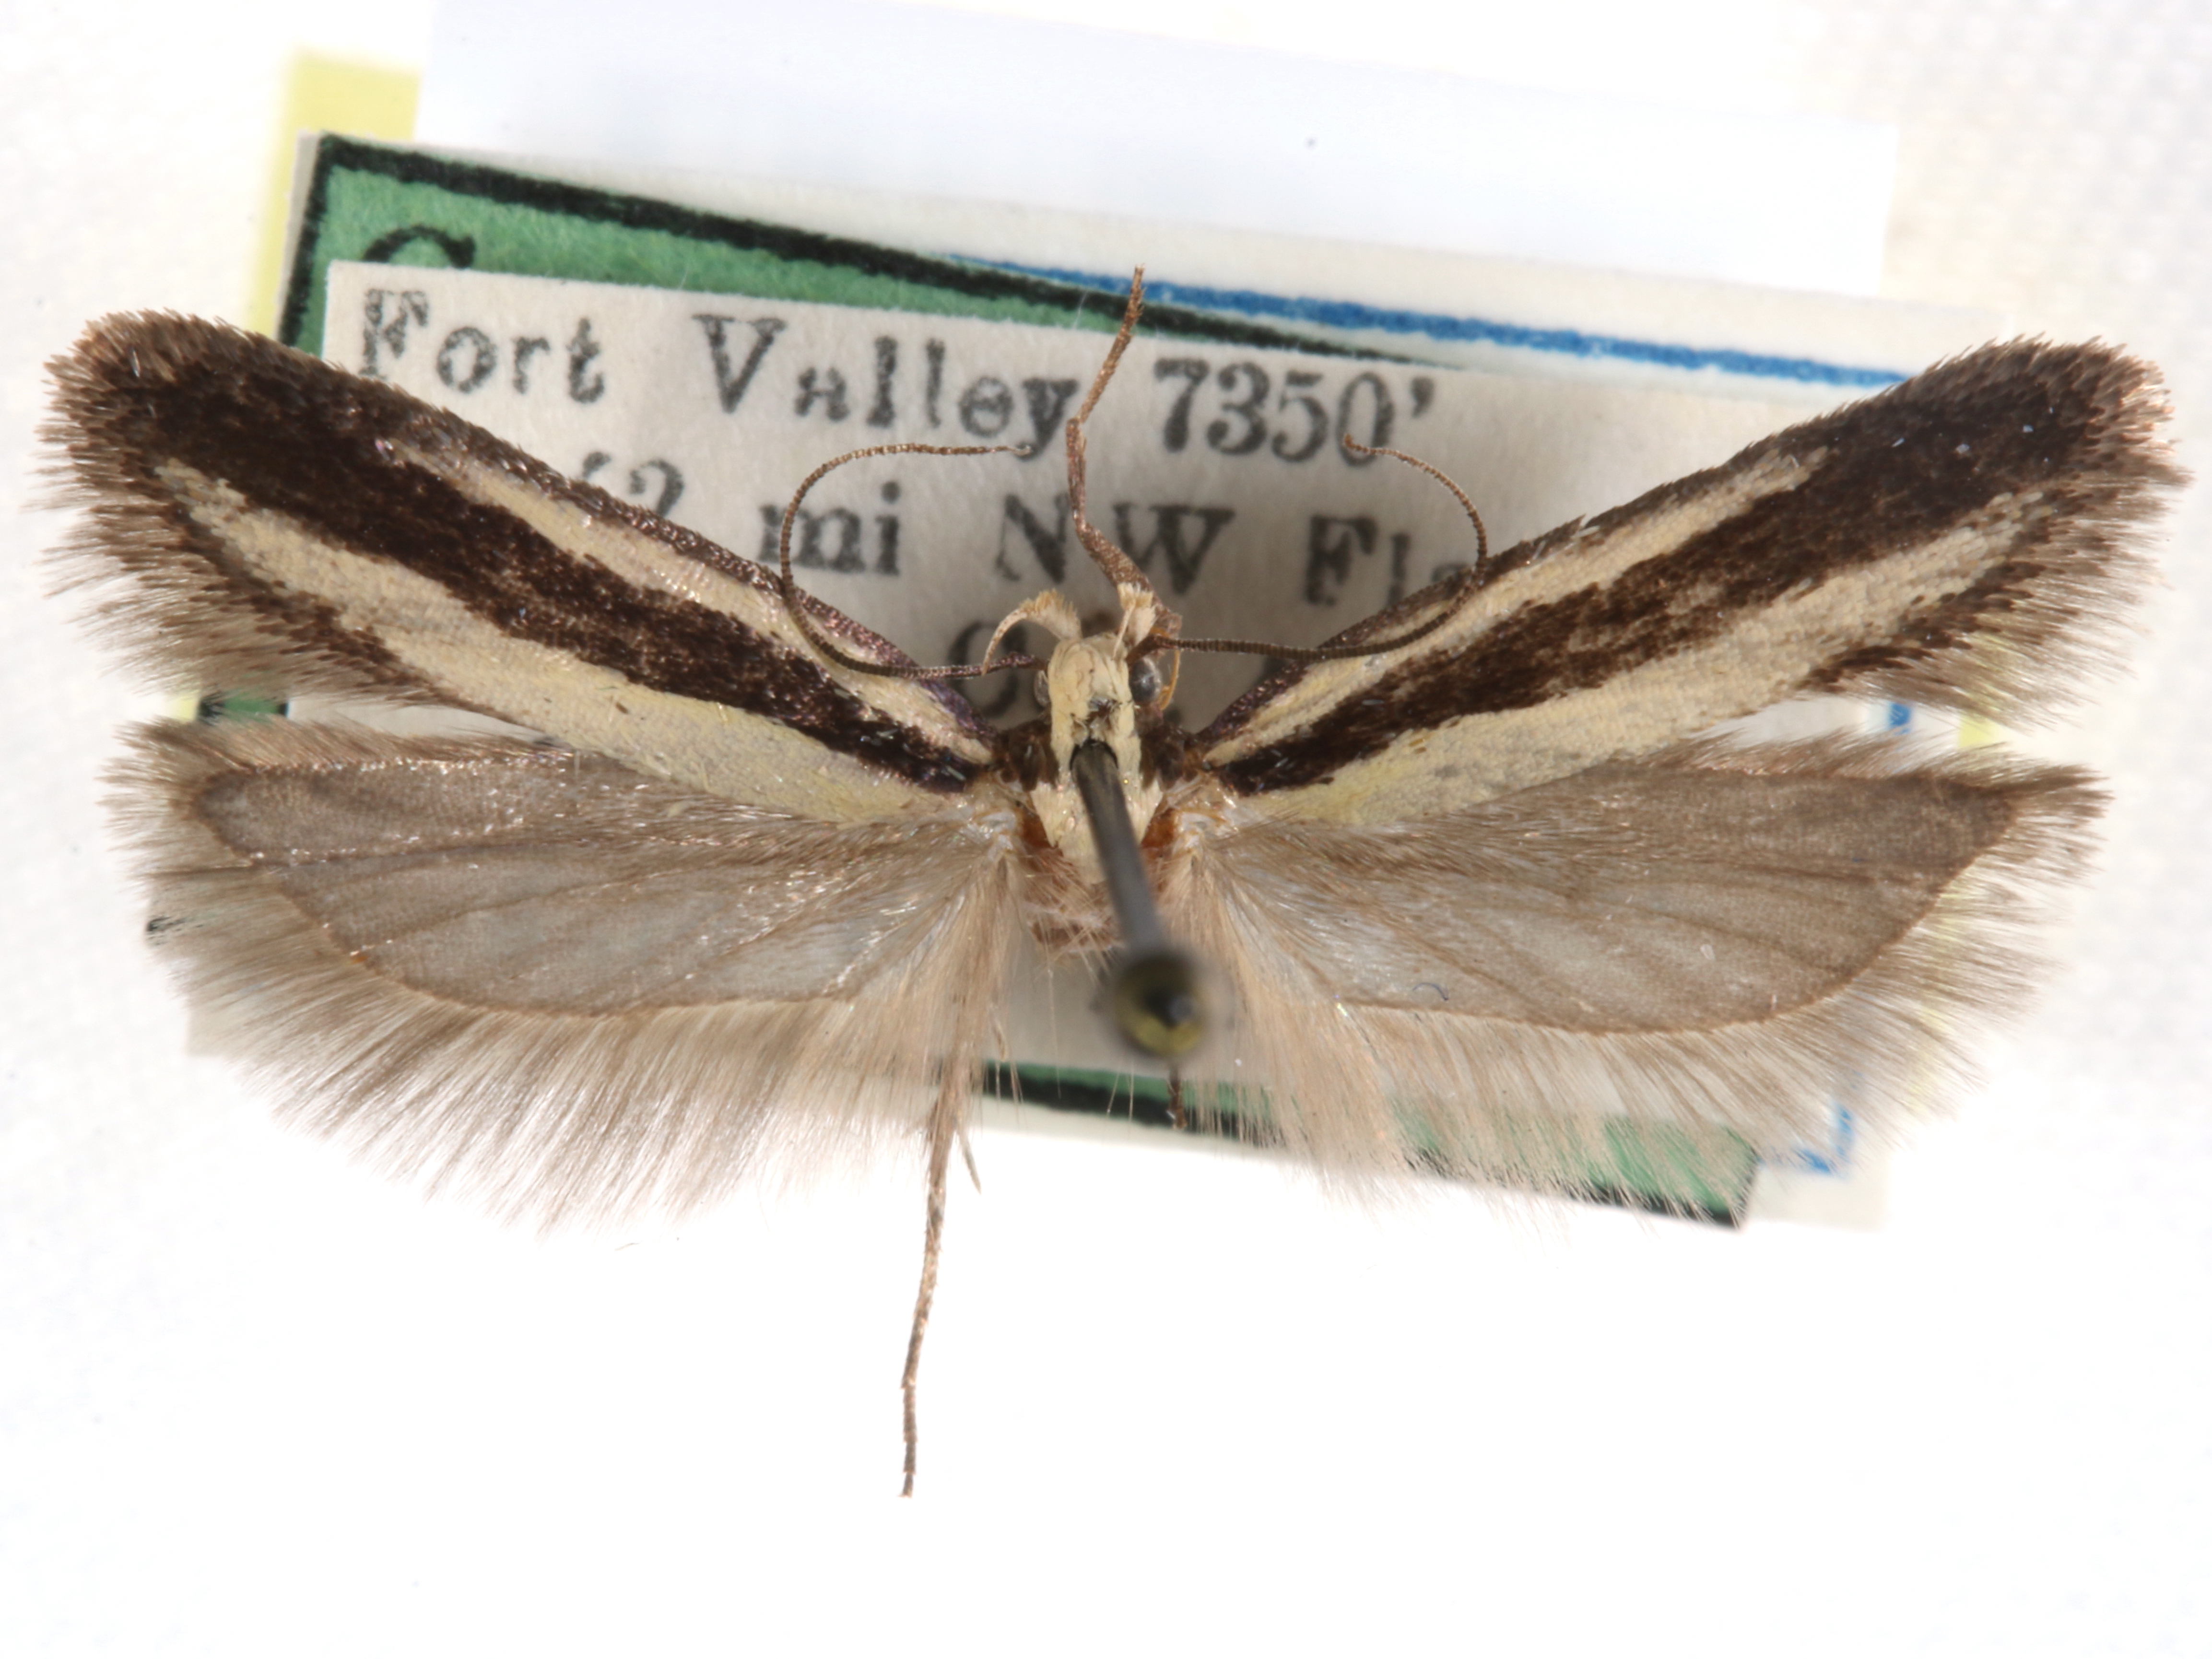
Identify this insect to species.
Chionodes aristella
